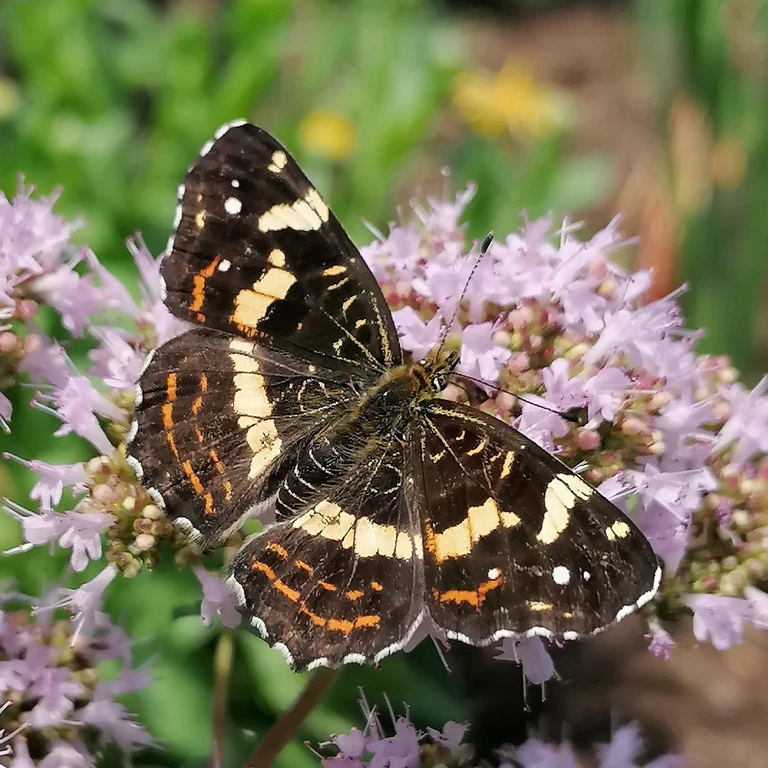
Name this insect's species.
Araschnia levana
